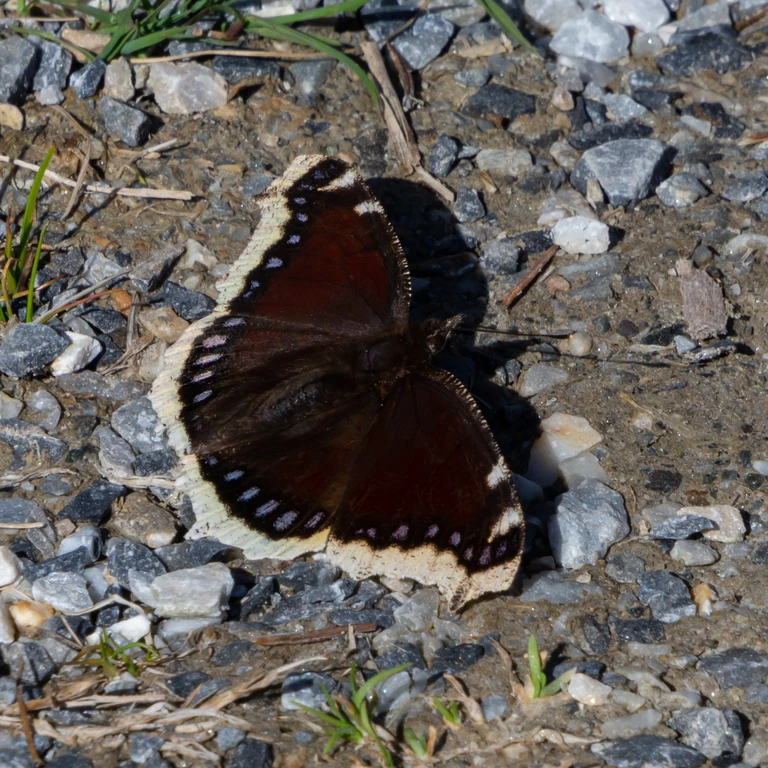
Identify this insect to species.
Nymphalis antiopa
